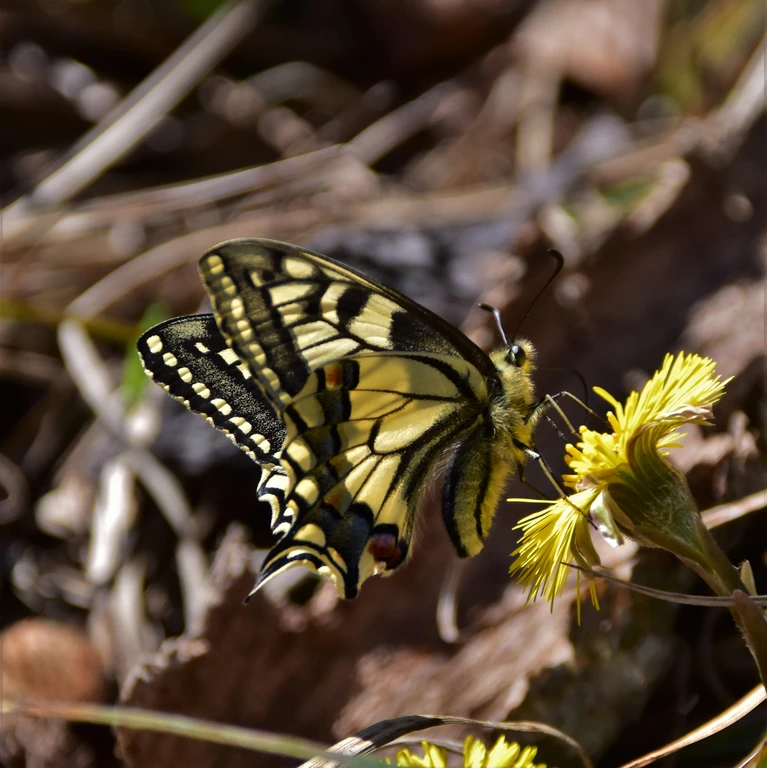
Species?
Papilio machaon
